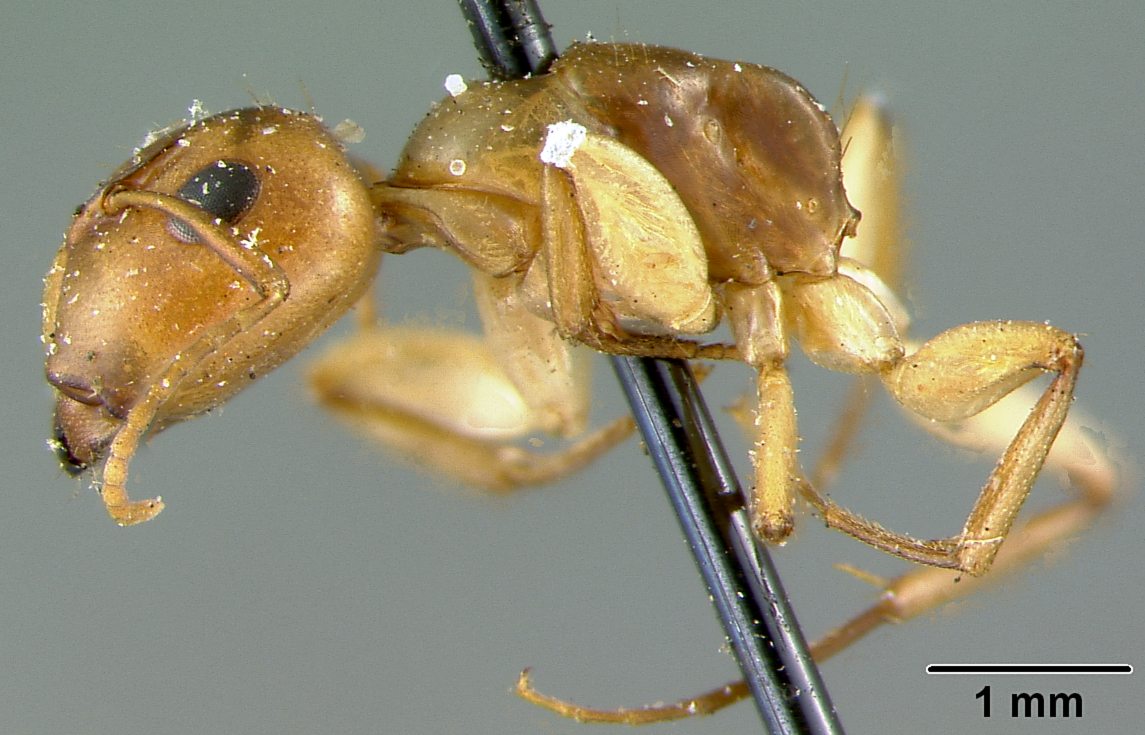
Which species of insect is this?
Camponotus macilentus
